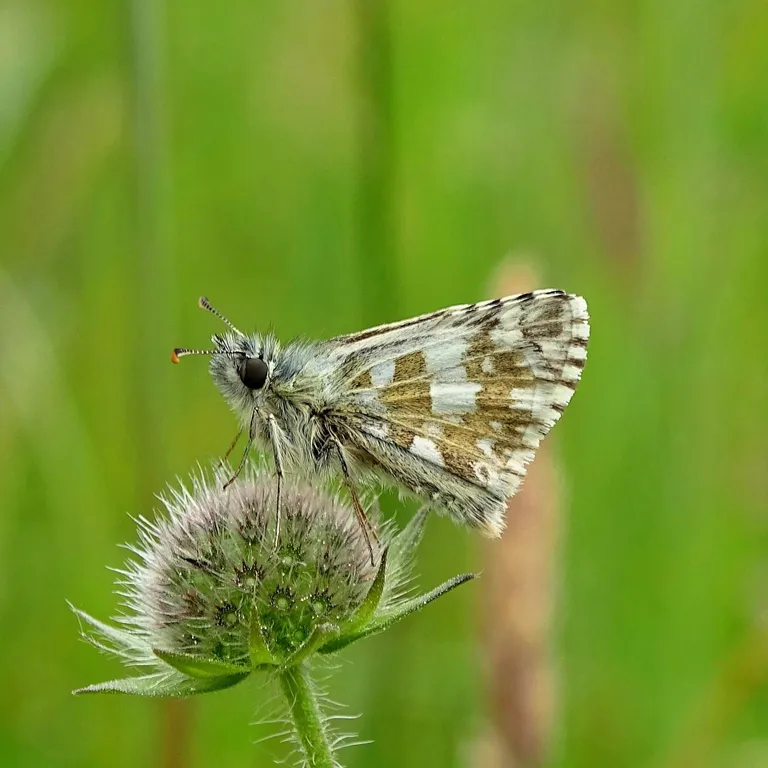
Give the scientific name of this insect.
Pyrgus armoricanus
